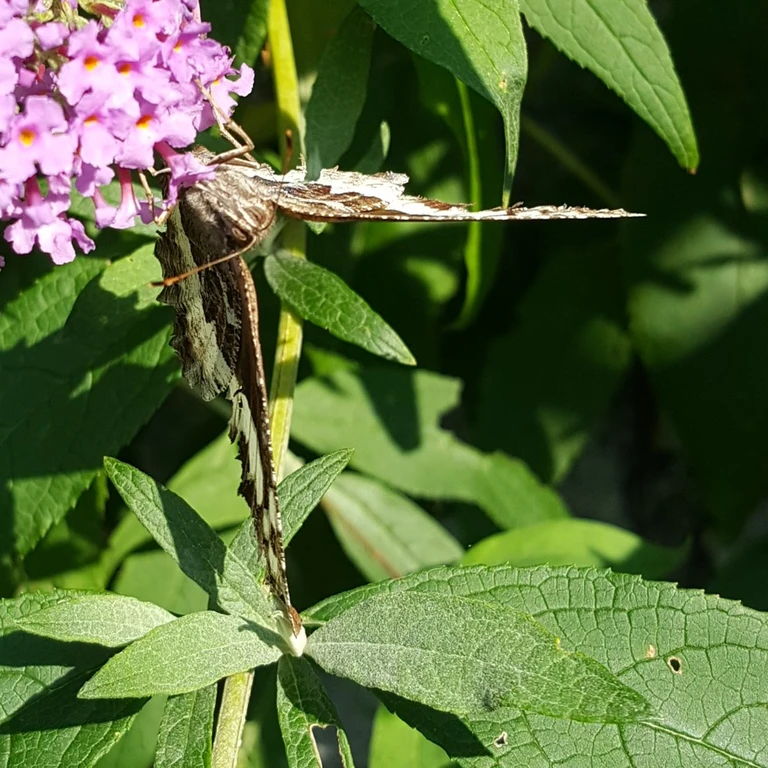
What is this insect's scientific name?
Brintesia circe
